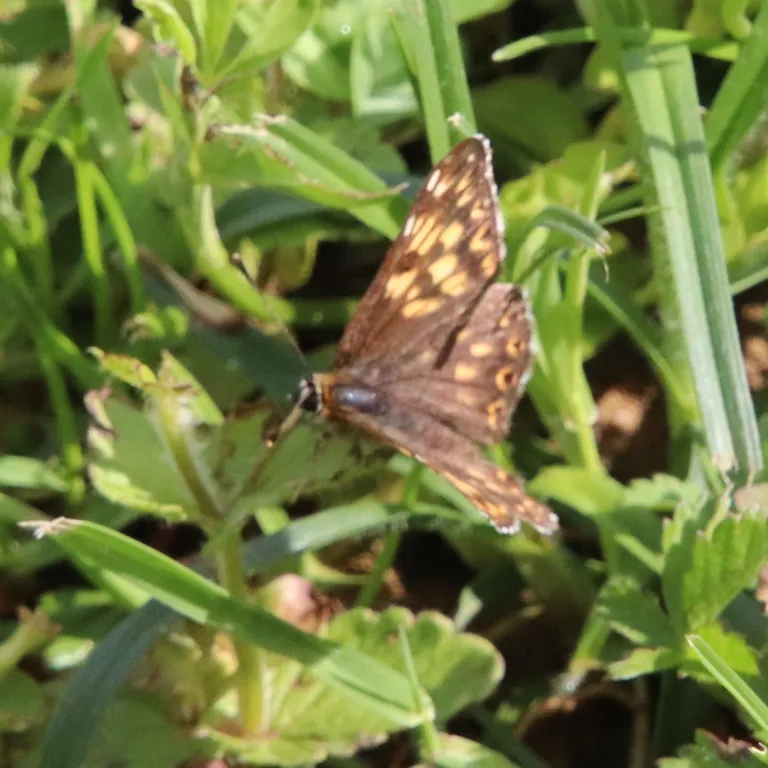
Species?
Hamearis lucina
